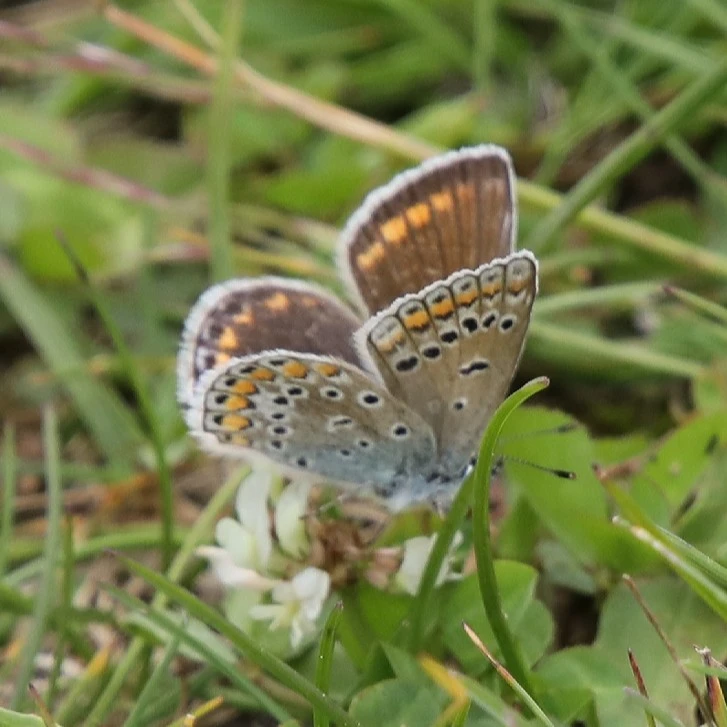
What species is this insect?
Polyommatus icarus
